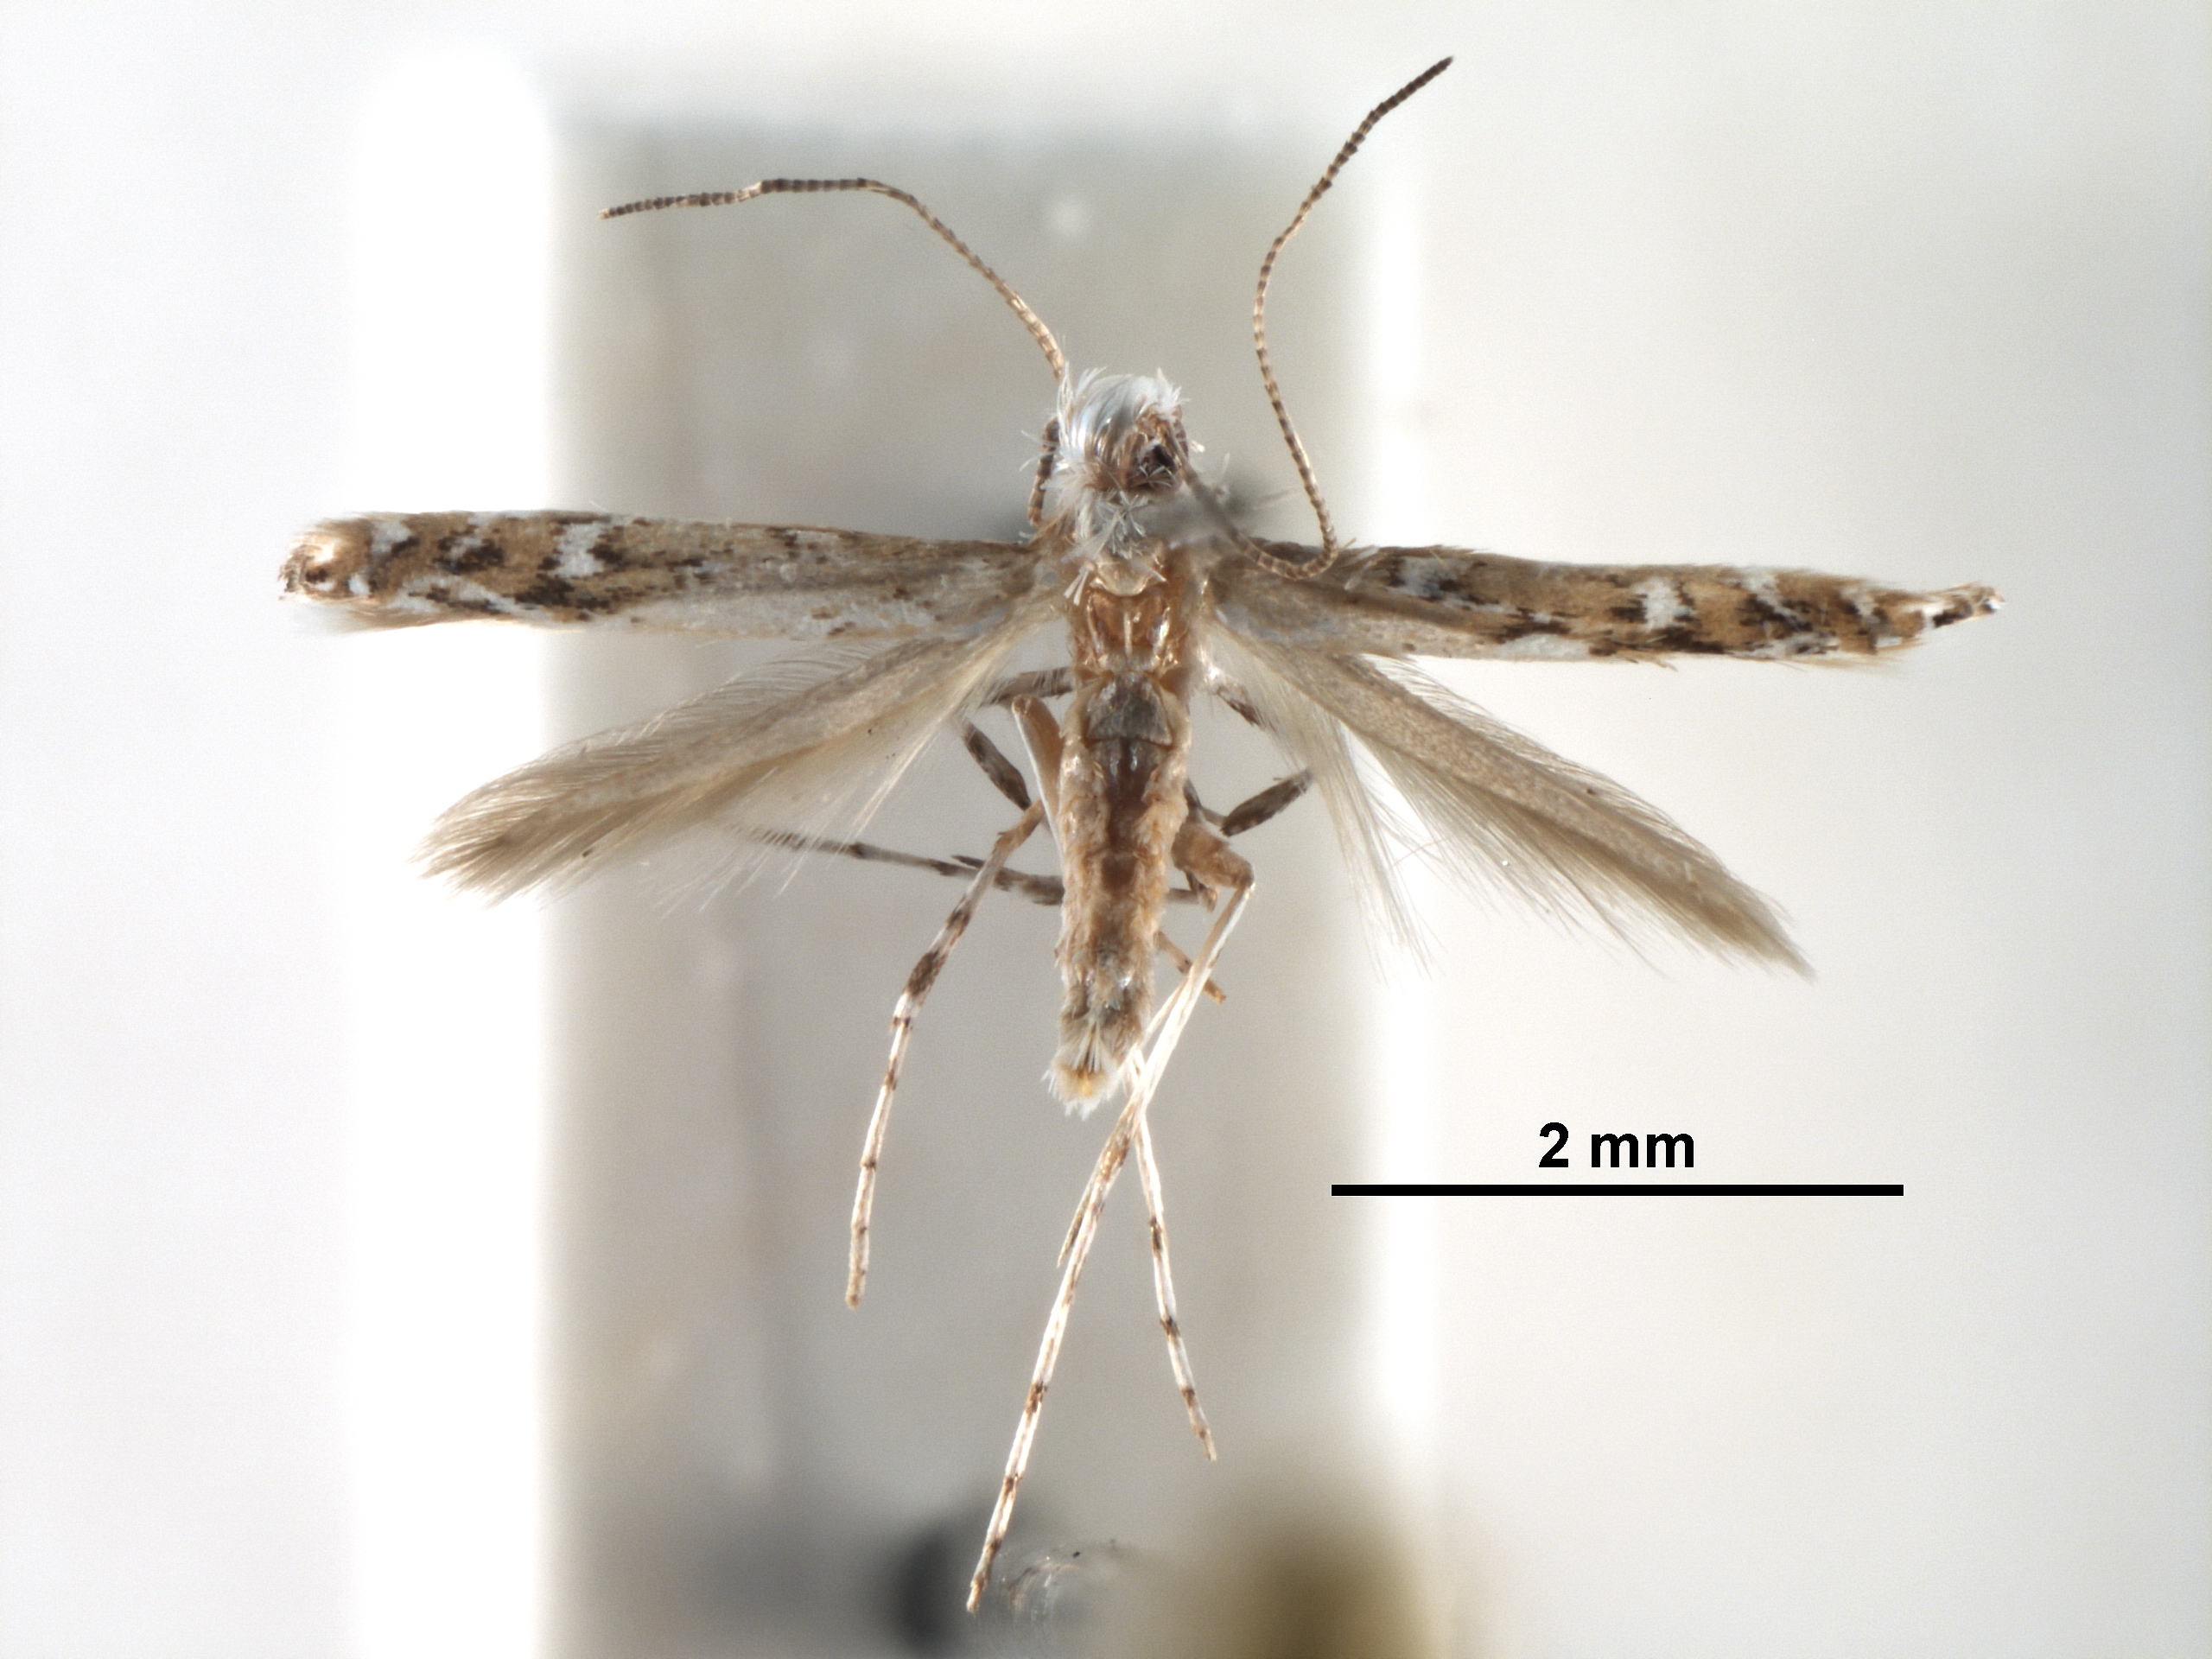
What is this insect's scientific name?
Acrocercops zebrulella
